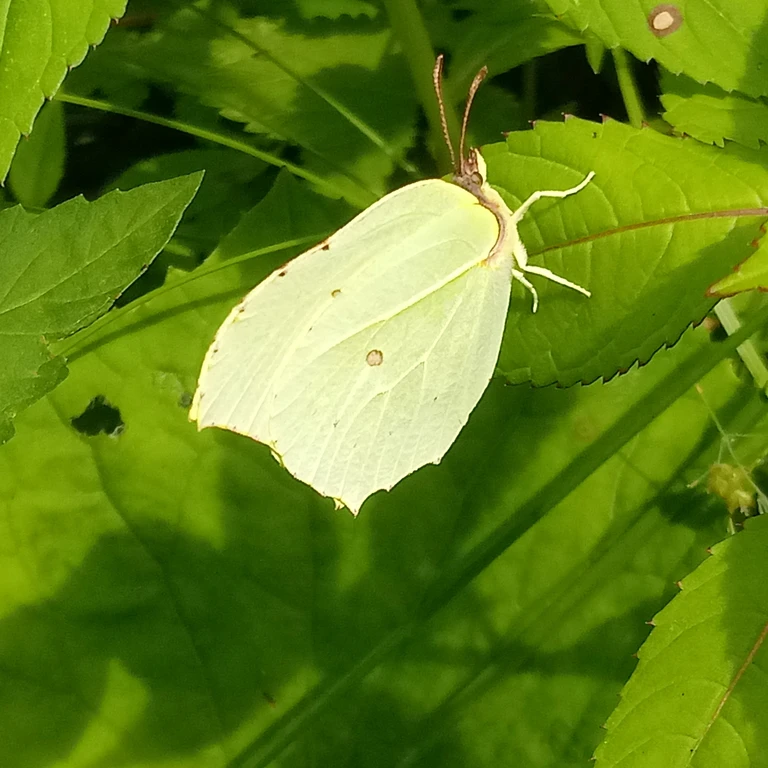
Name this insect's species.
Gonepteryx rhamni
